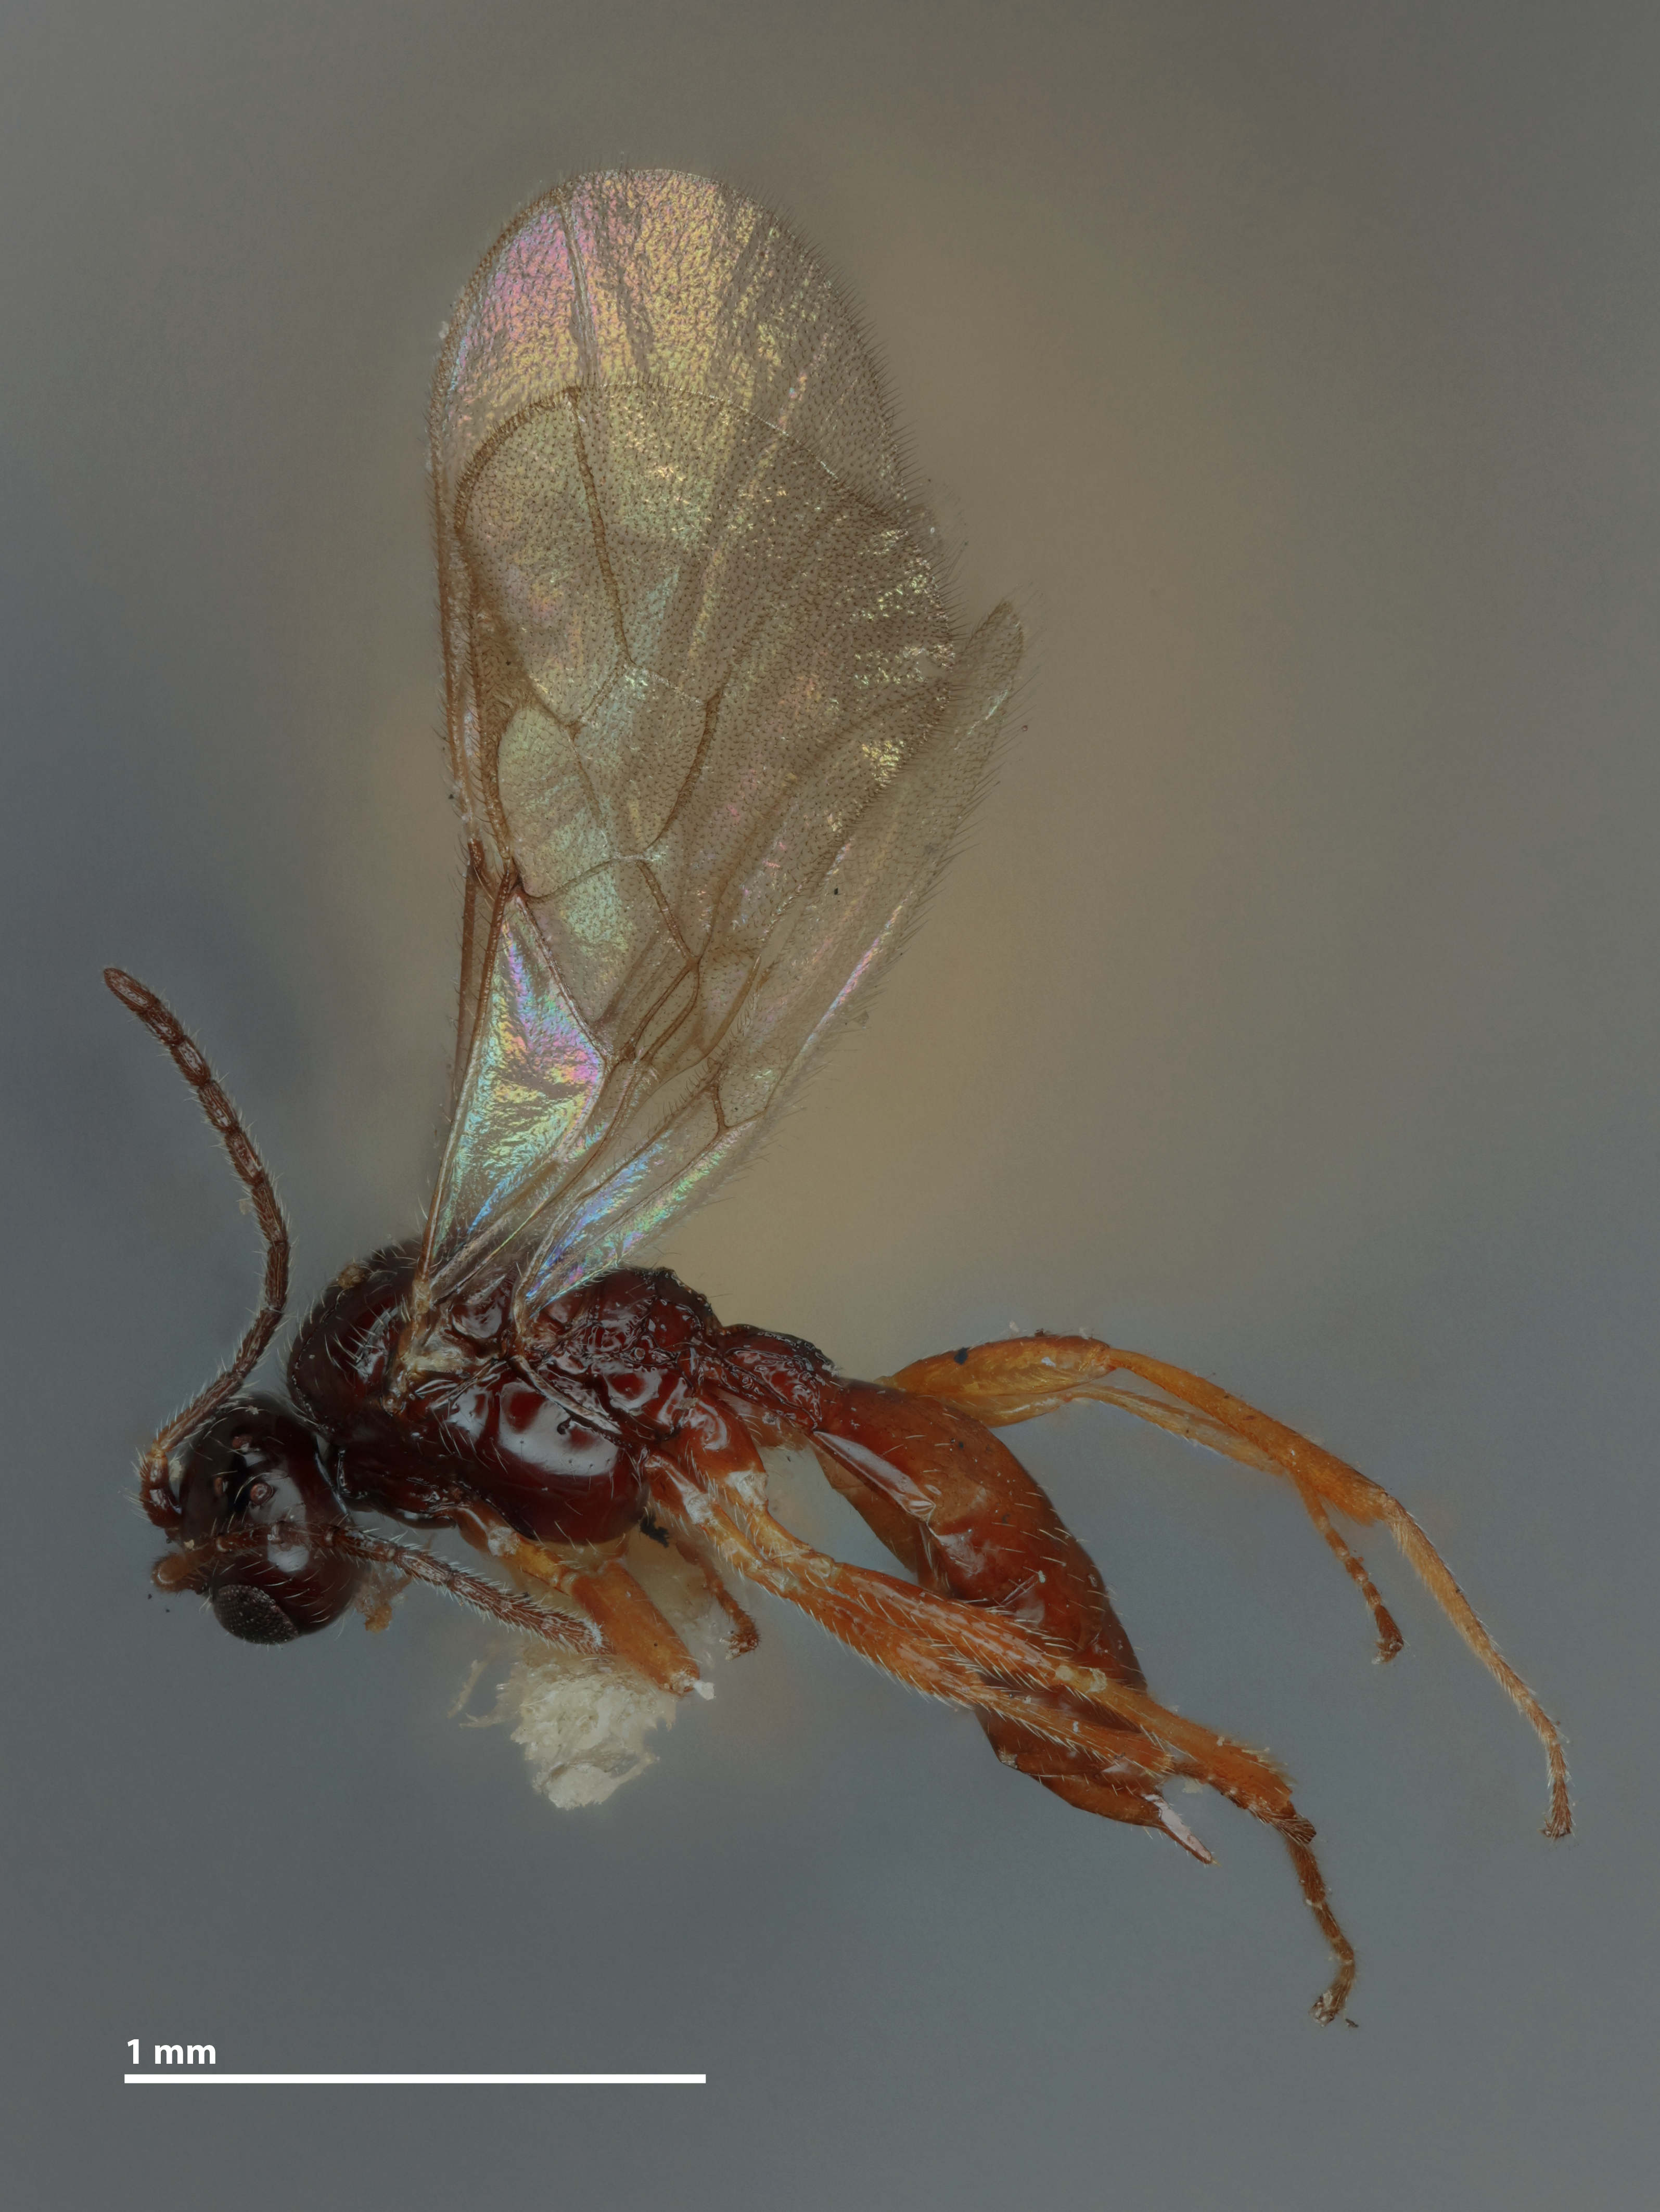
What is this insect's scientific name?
Ephedrus nitidus
